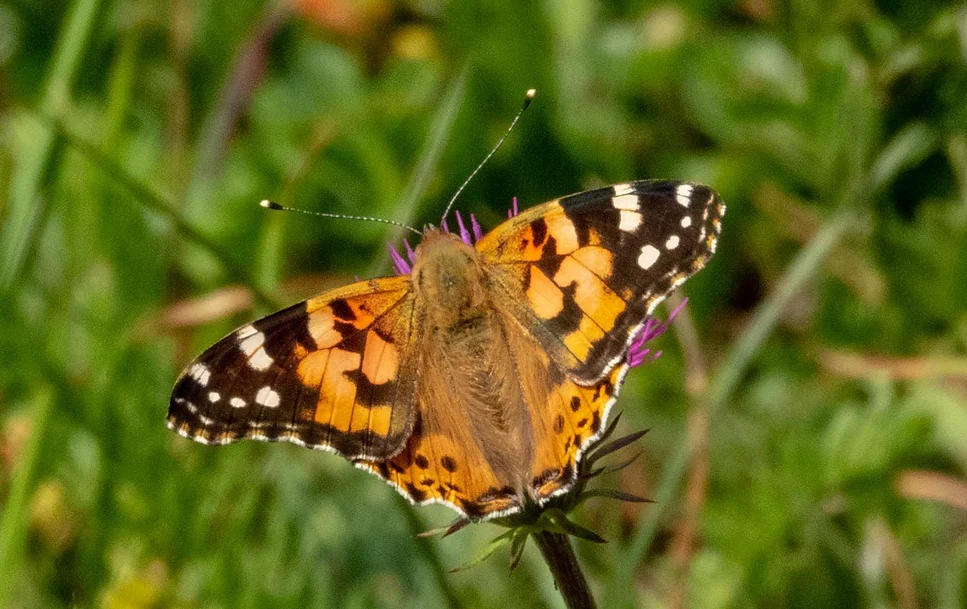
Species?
Vanessa cardui
